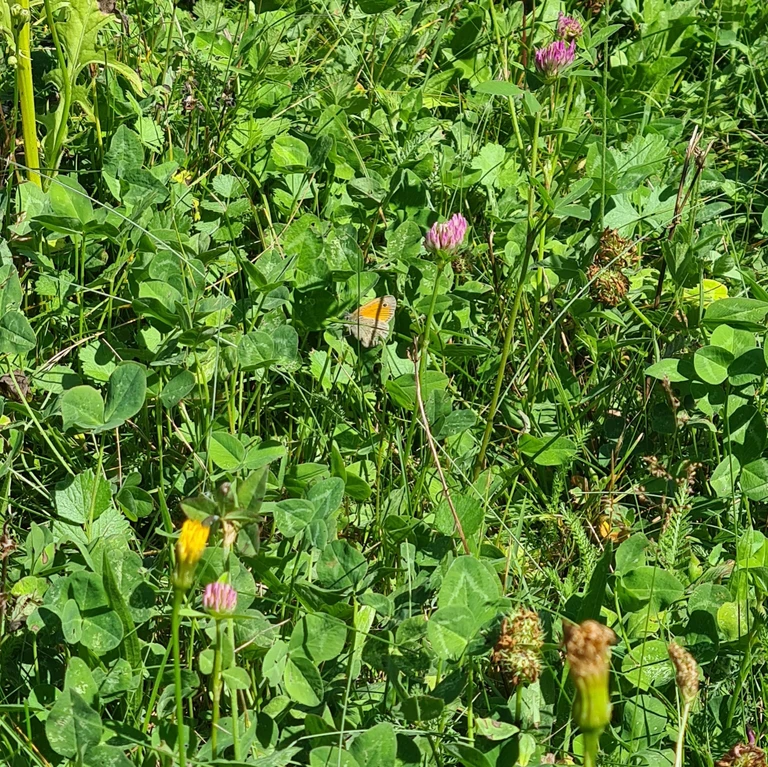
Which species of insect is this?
Coenonympha pamphilus
